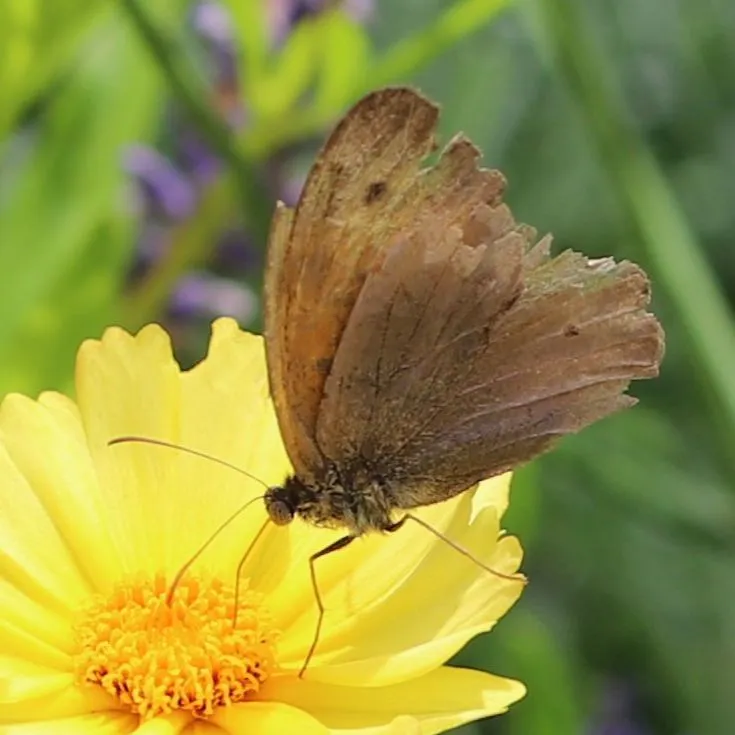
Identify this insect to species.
Maniola jurtina
